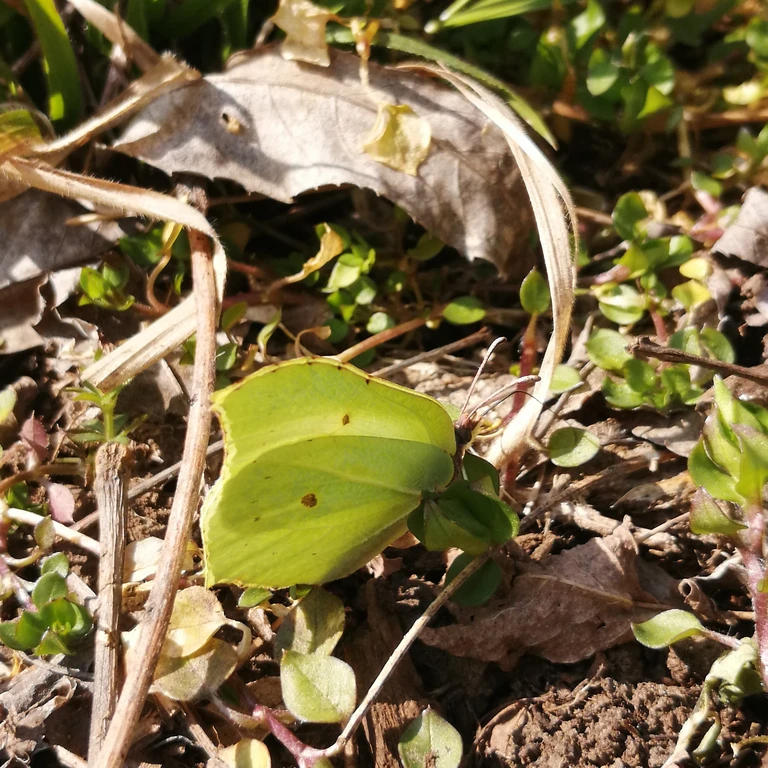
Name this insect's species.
Gonepteryx rhamni
